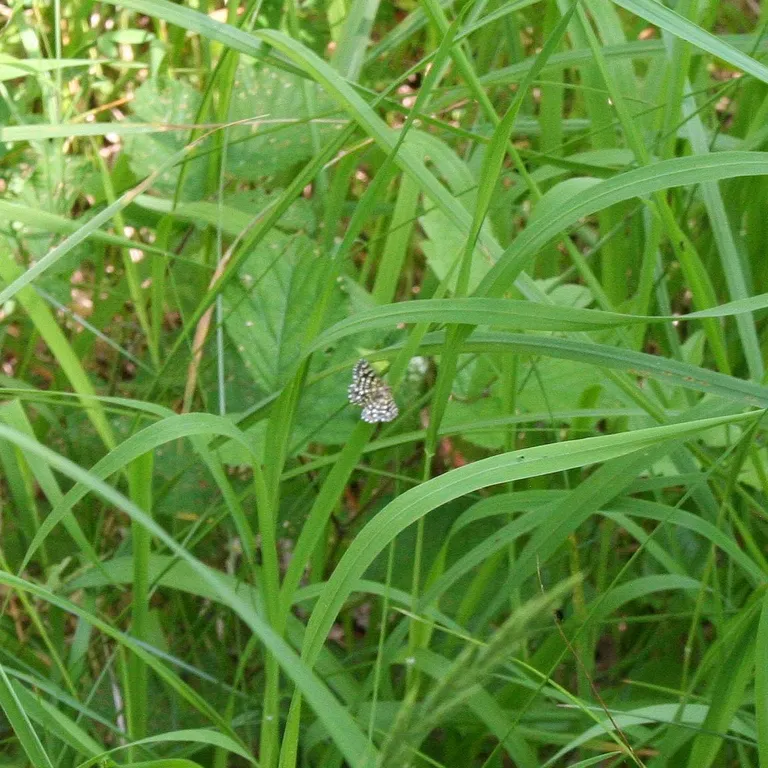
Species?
Chiasmia clathrata
